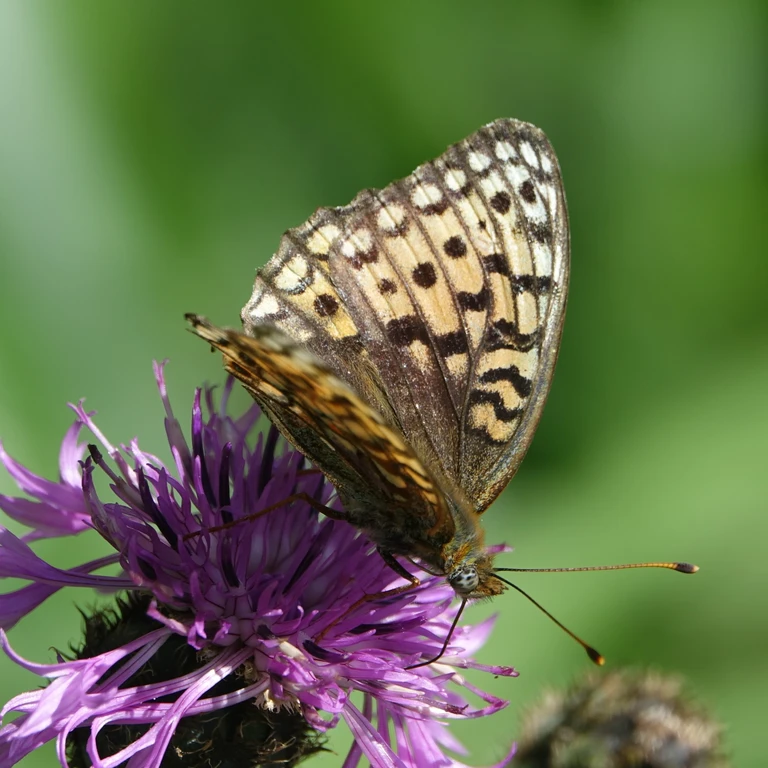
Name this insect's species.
Fabriciana niobe
